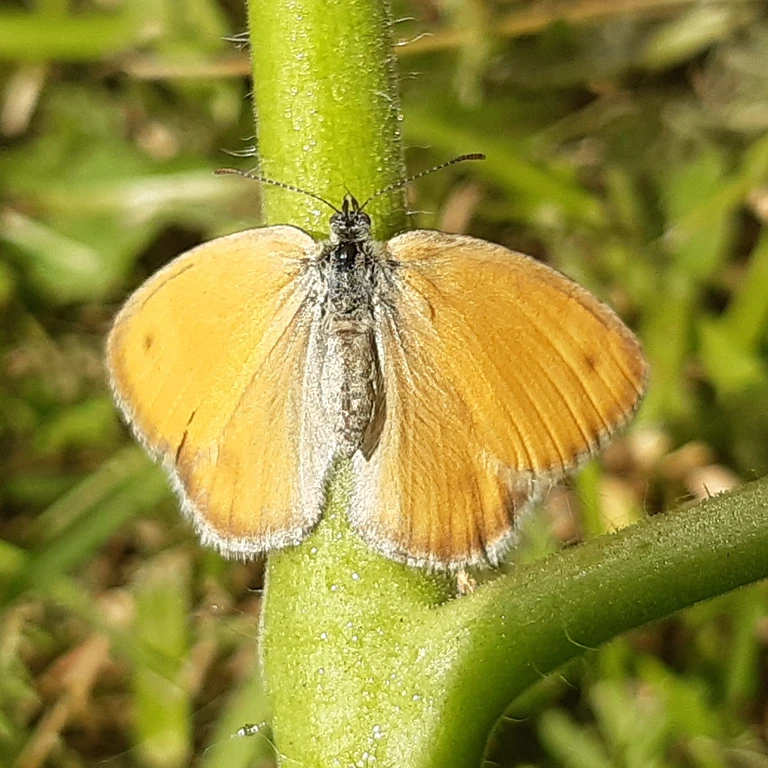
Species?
Coenonympha pamphilus
